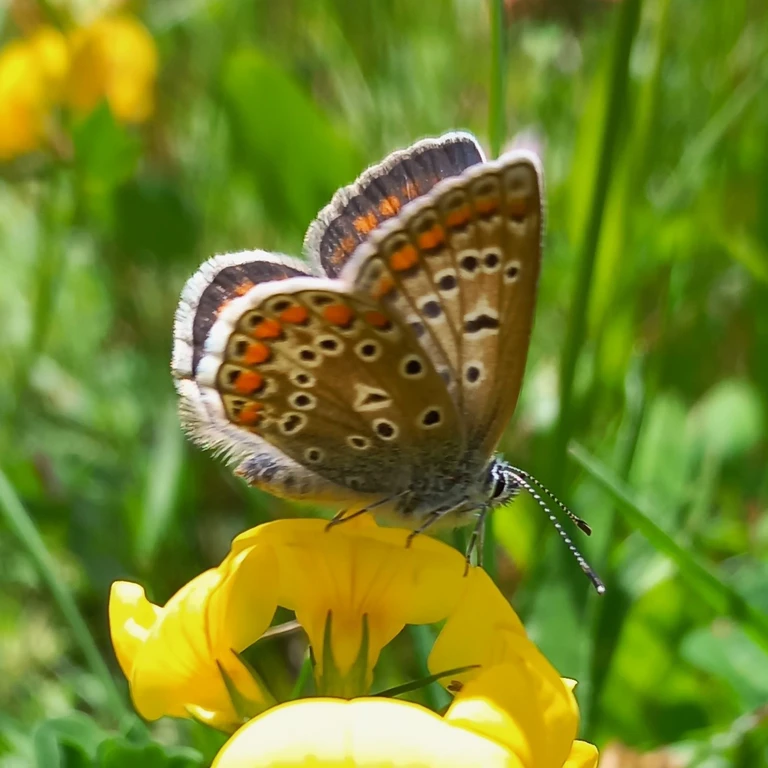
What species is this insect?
Polyommatus icarus
